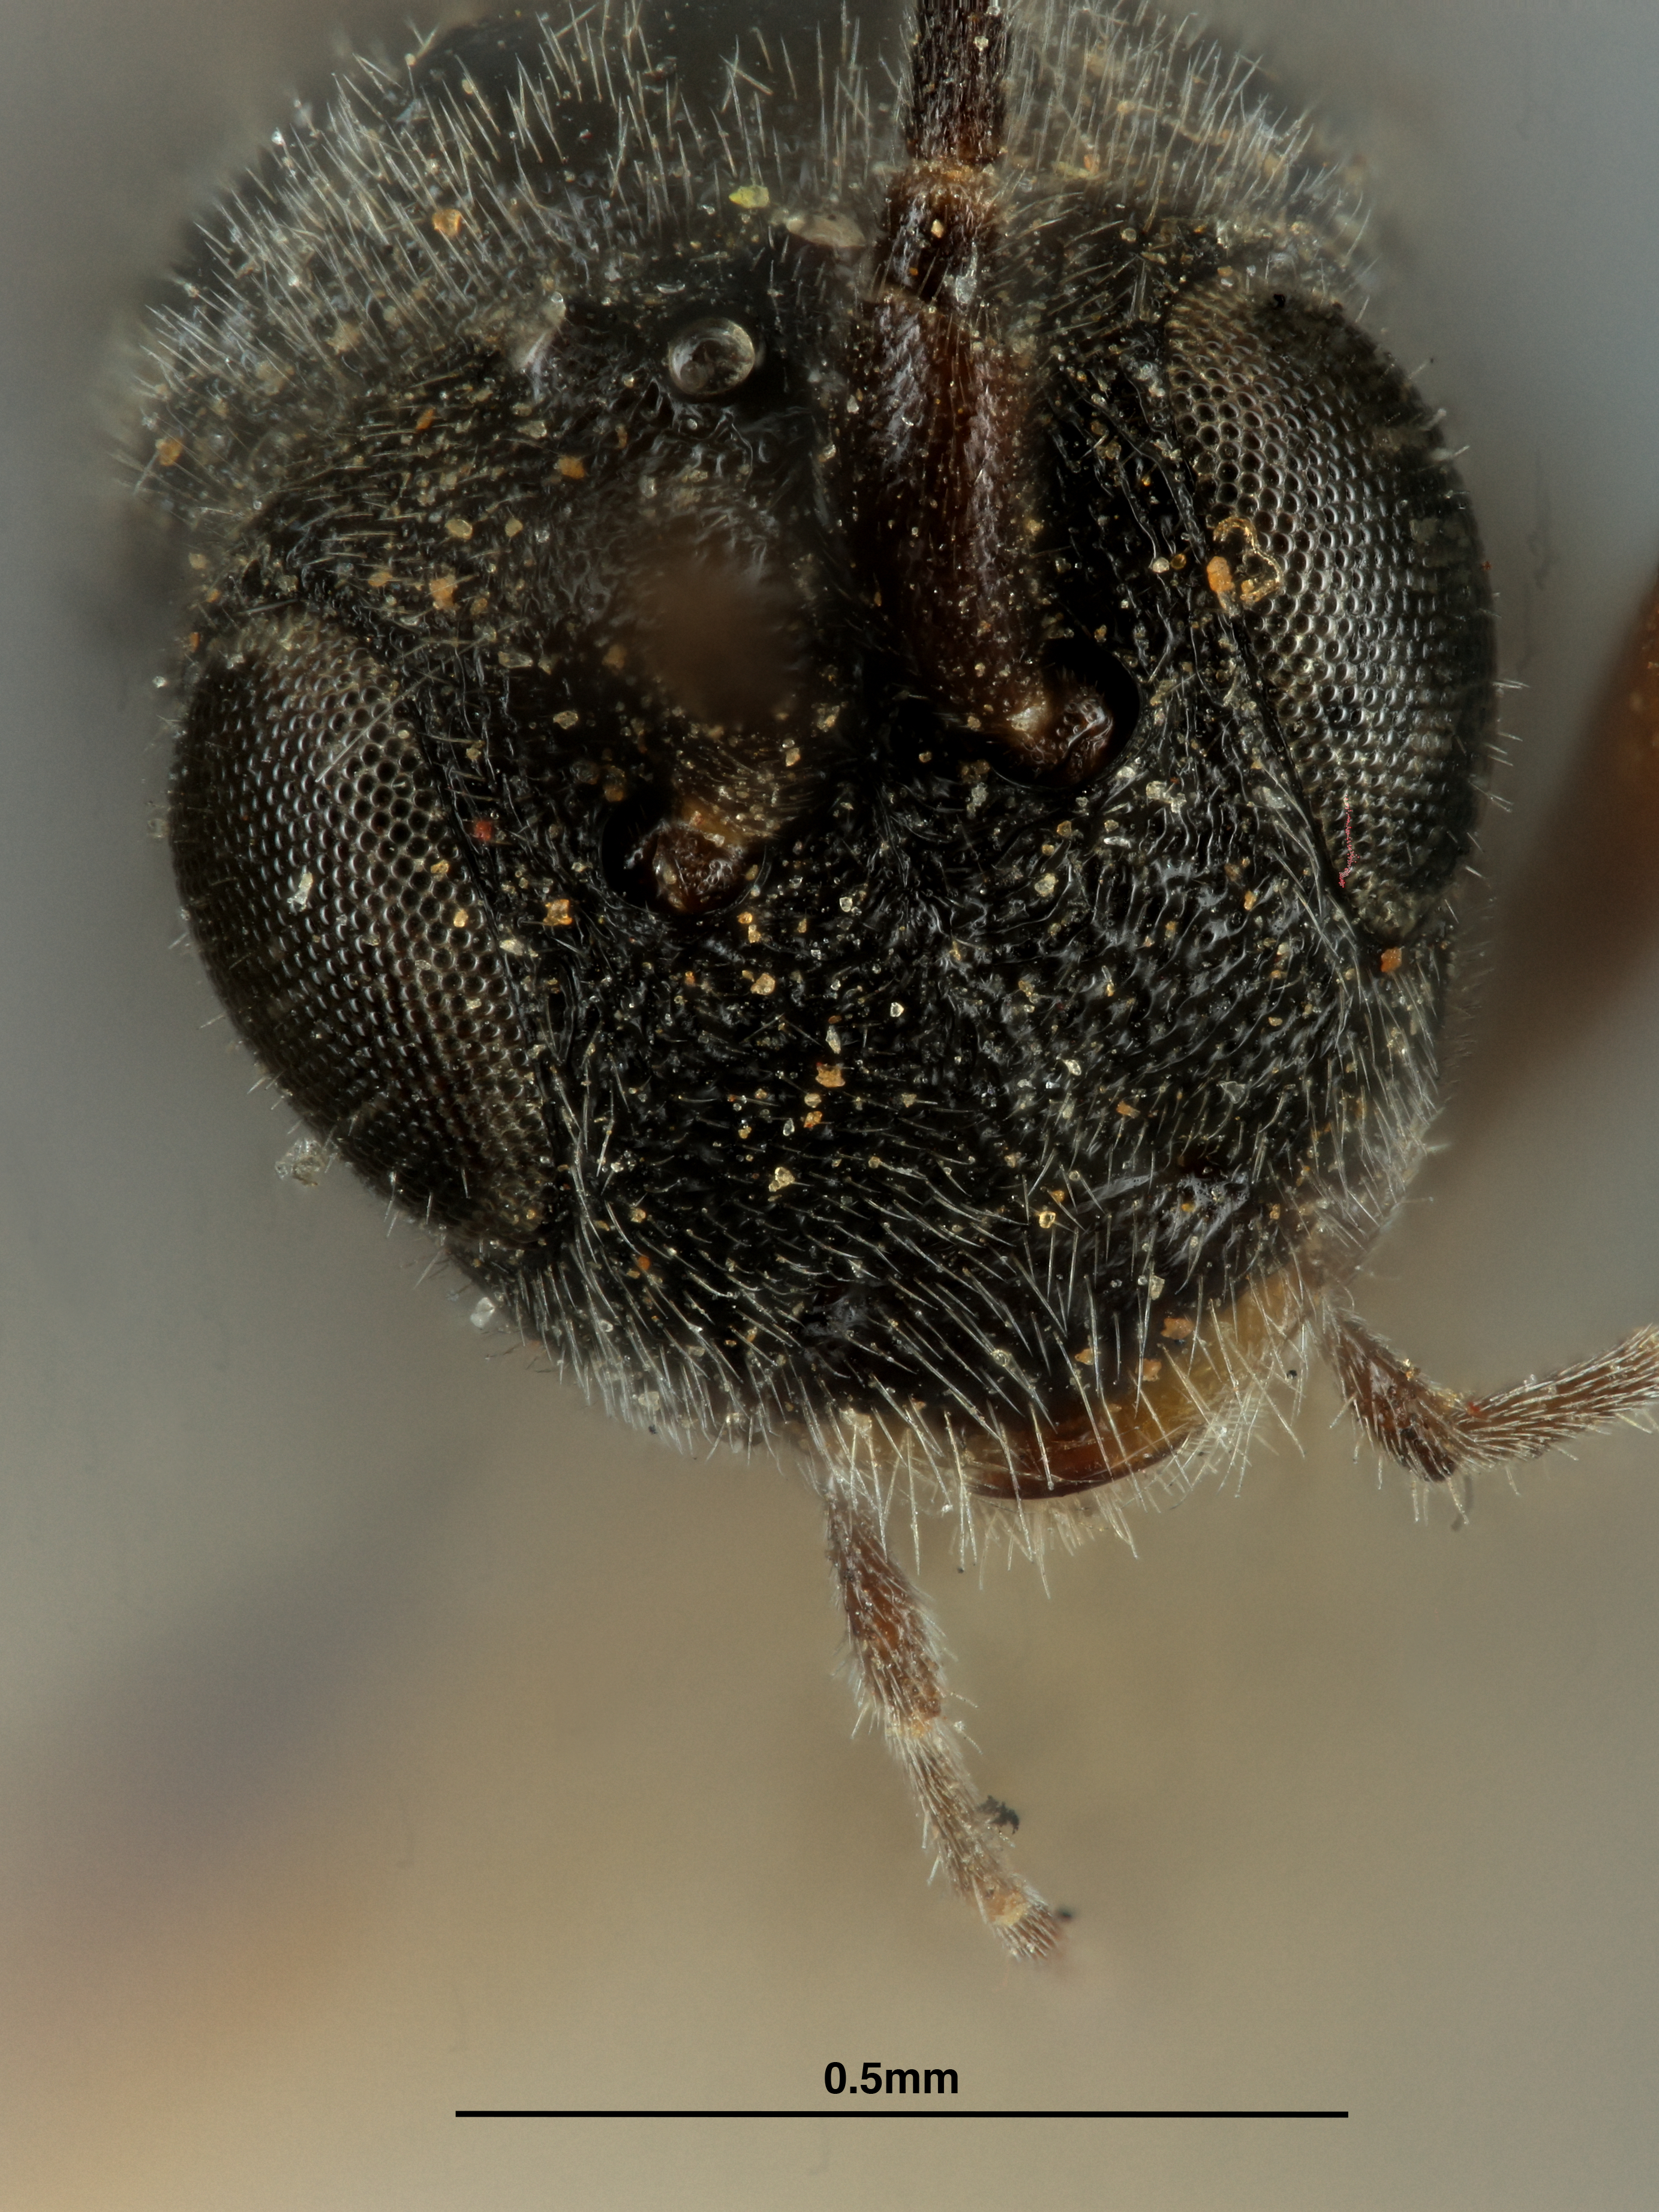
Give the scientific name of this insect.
Chelonus nigripennis
